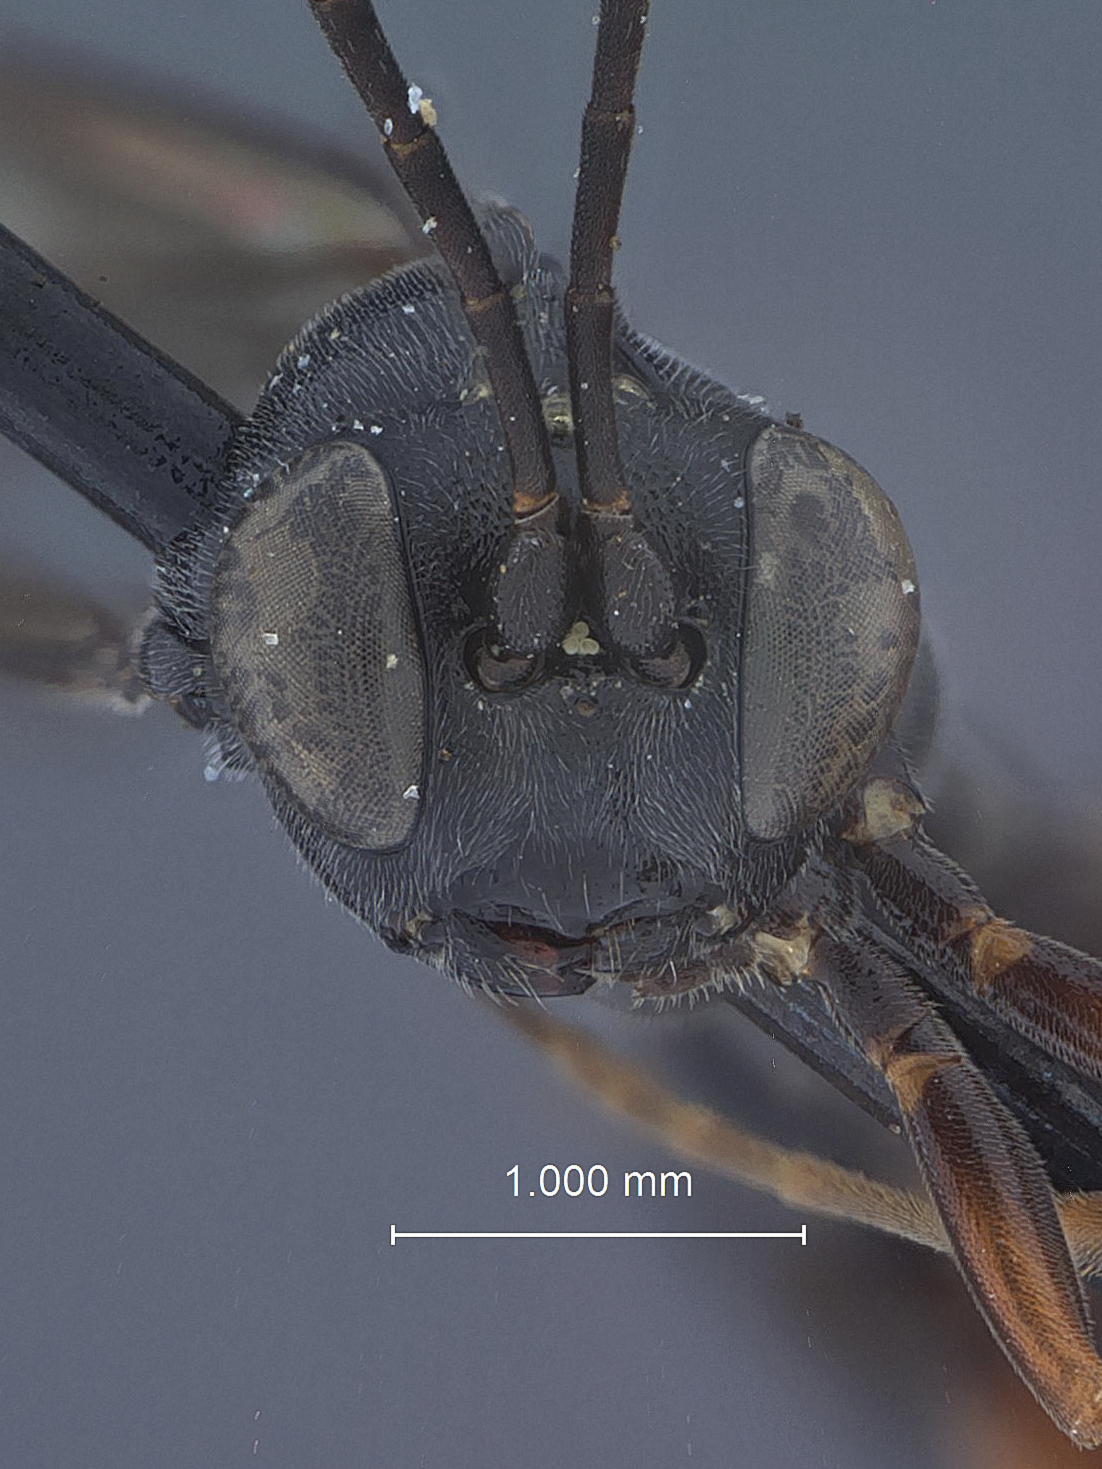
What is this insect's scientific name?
Aritranis imitator
